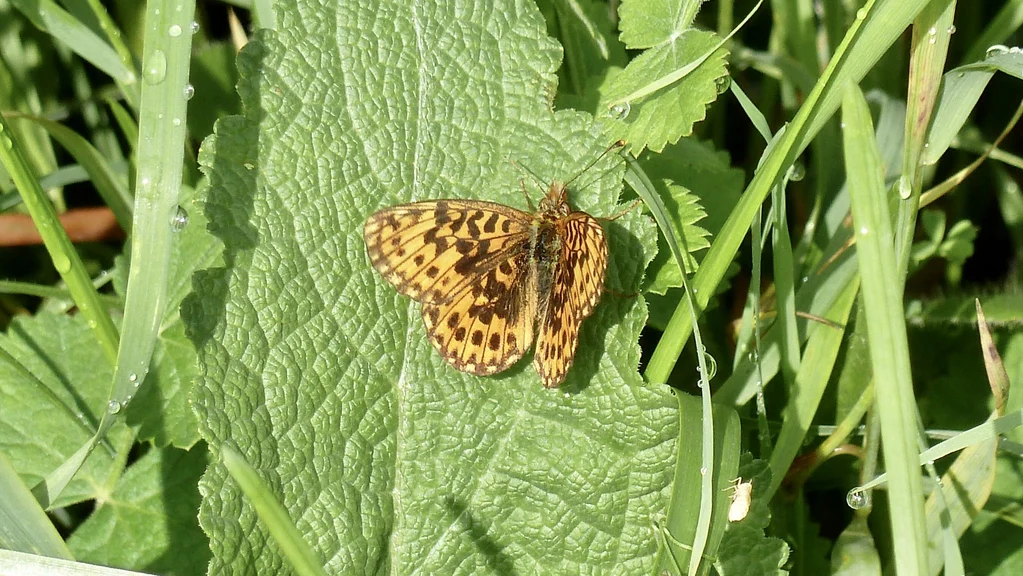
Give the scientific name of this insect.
Boloria dia
